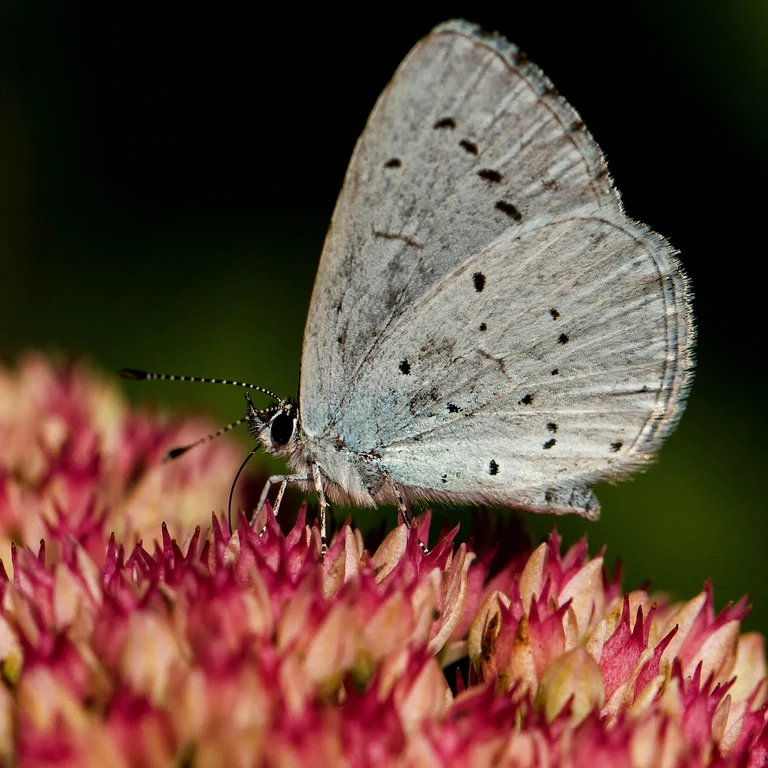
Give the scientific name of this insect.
Celastrina argiolus
